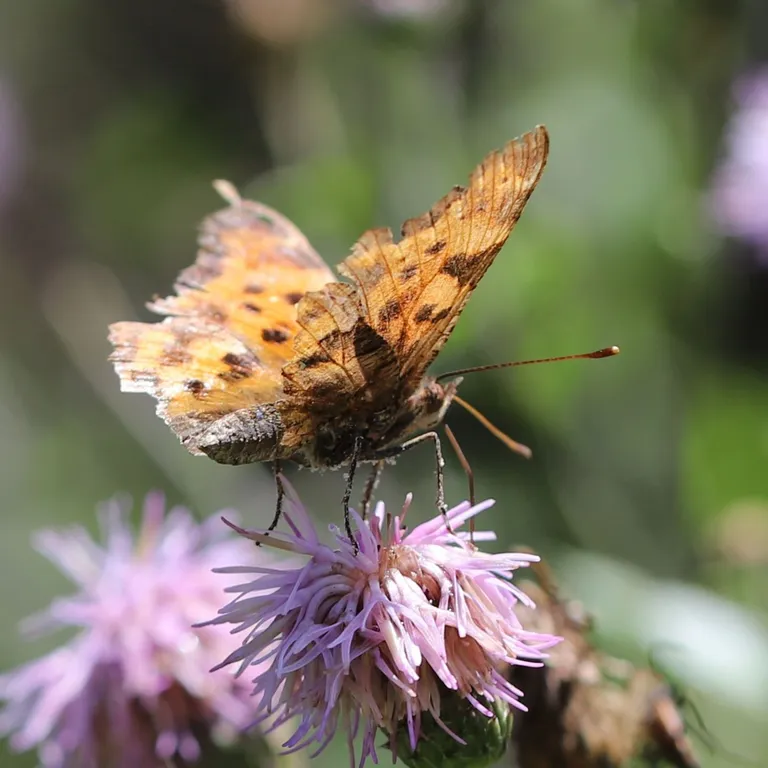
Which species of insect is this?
Polygonia c-album
